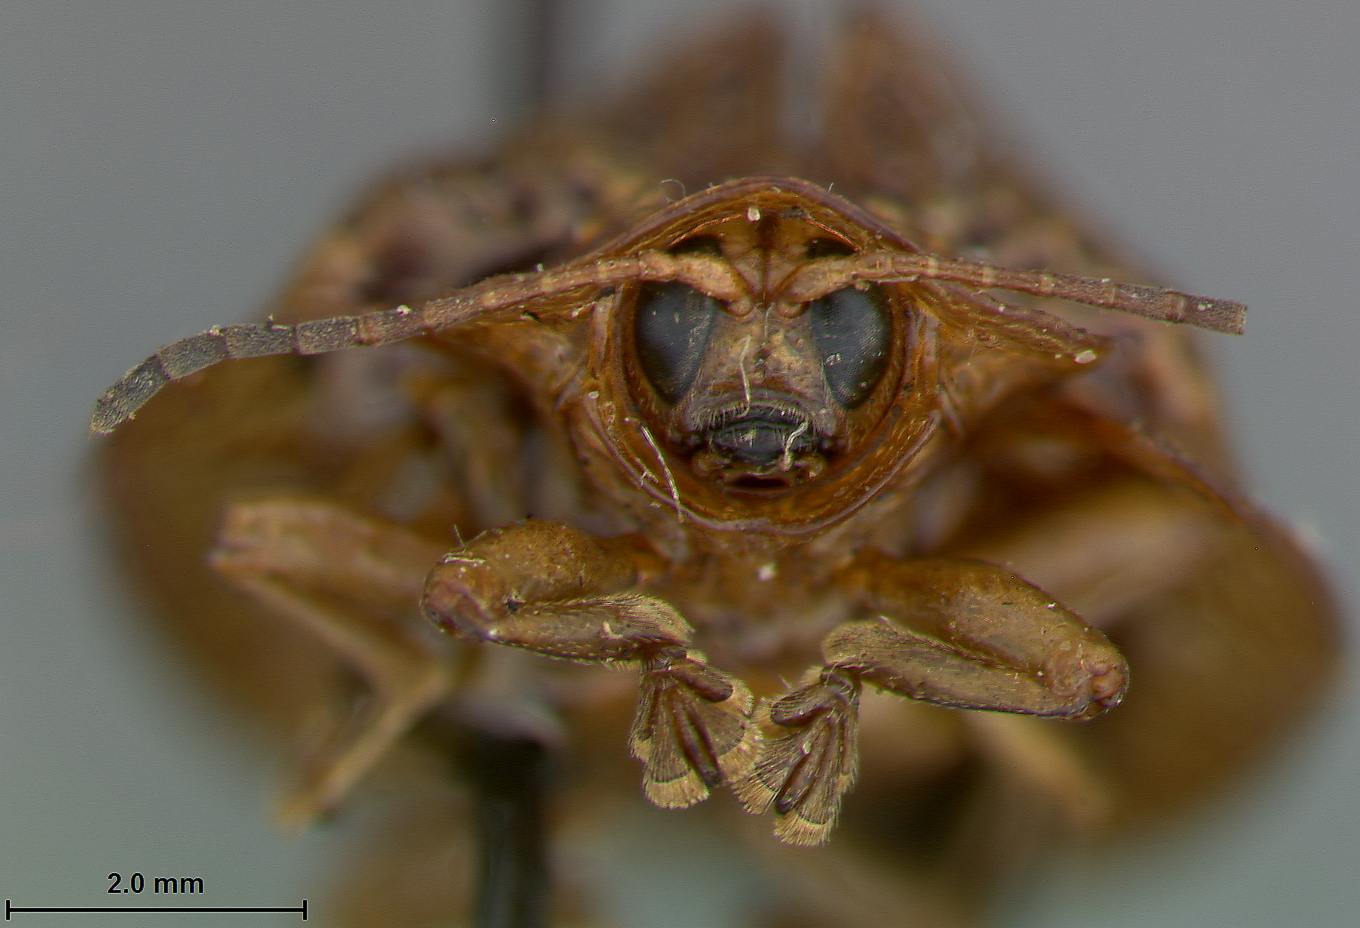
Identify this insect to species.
Paratrikona turritella
